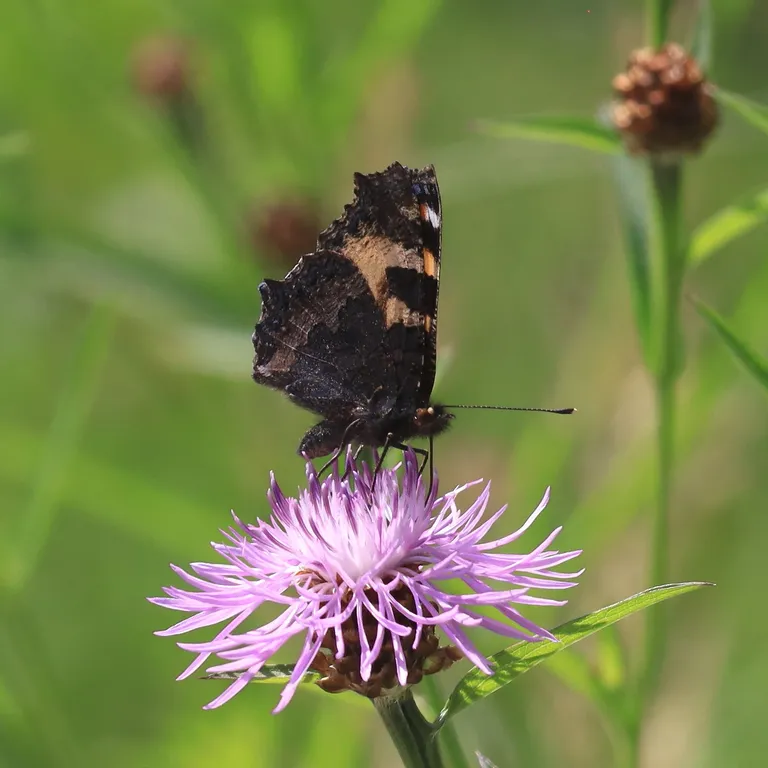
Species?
Aglais urticae
